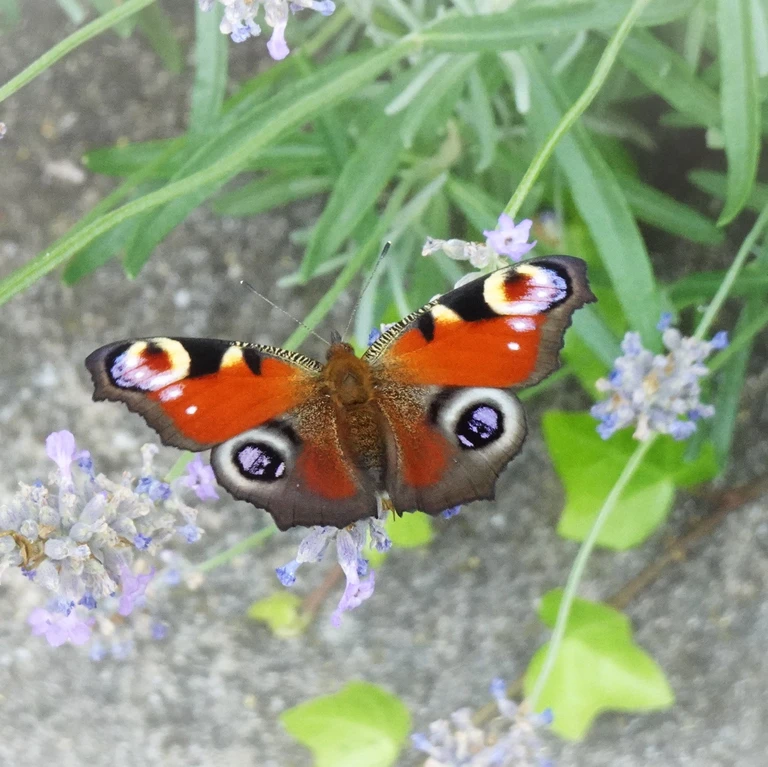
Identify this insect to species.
Aglais io
